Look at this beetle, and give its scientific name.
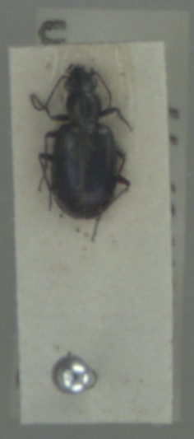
Bembidion tetracolum
